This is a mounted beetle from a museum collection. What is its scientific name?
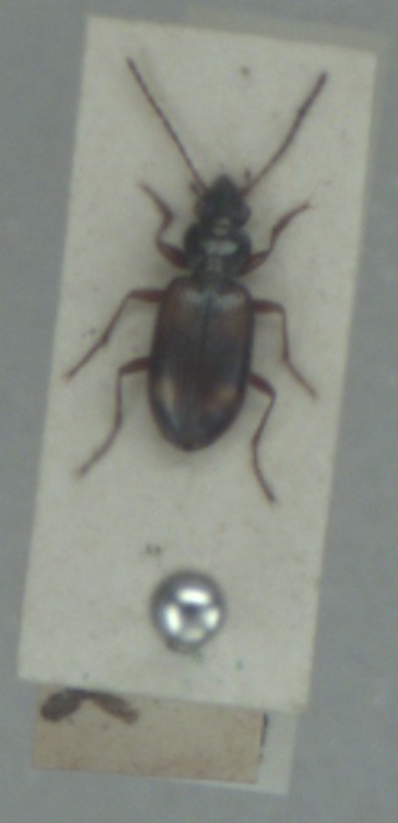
Bembidion saxatile
